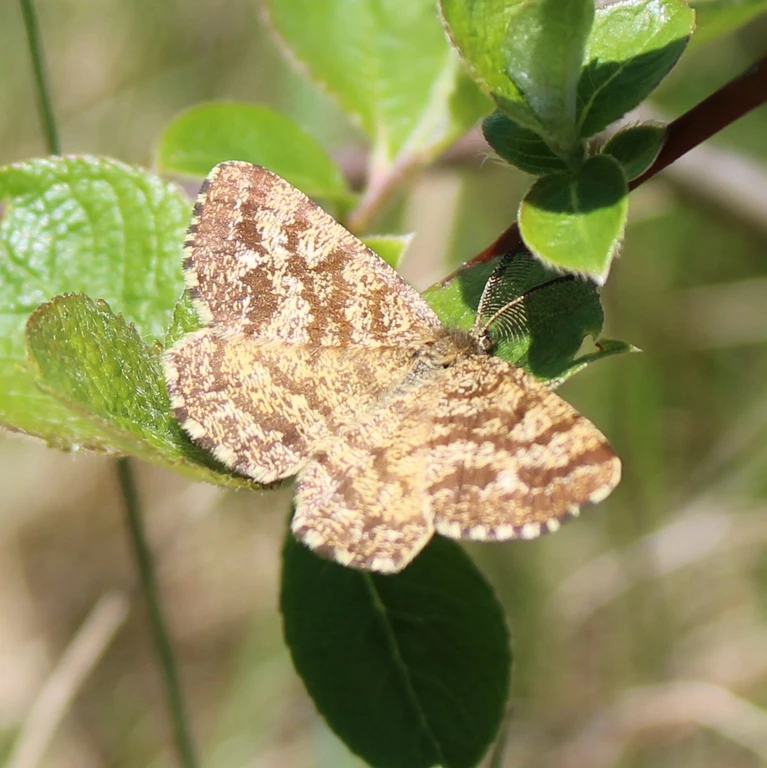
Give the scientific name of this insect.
Ematurga atomaria
